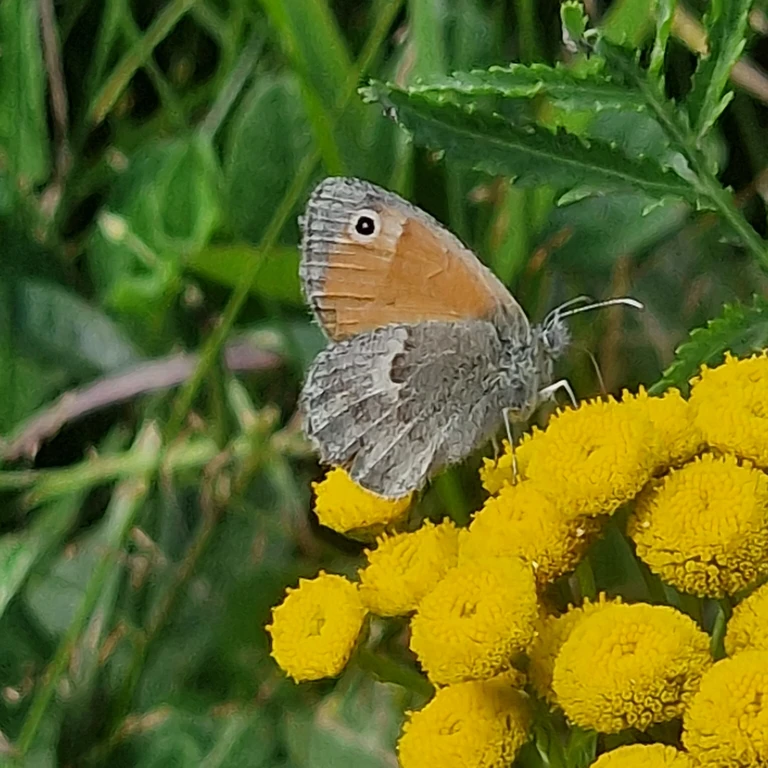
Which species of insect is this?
Coenonympha pamphilus
